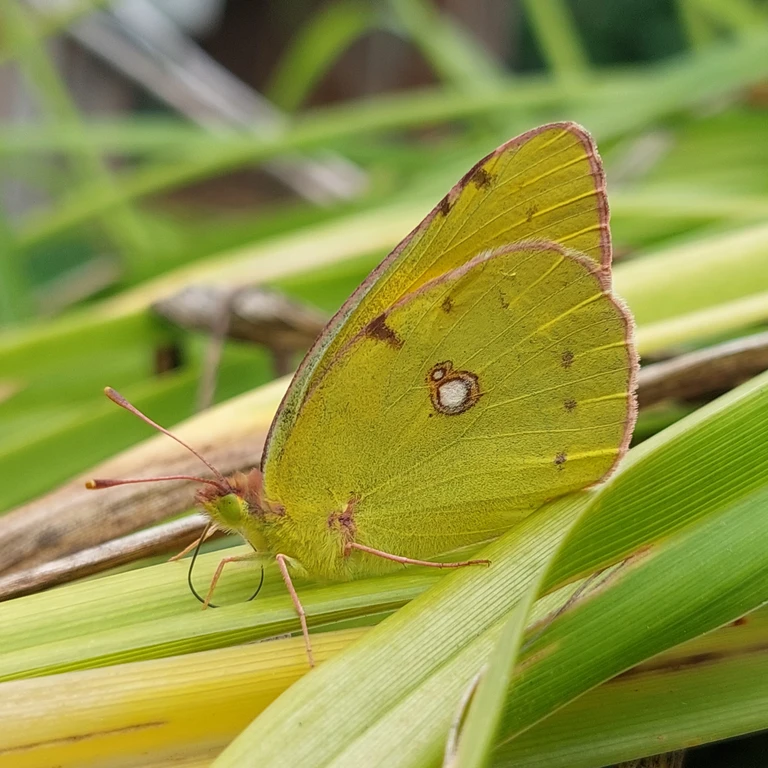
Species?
Colias croceus
